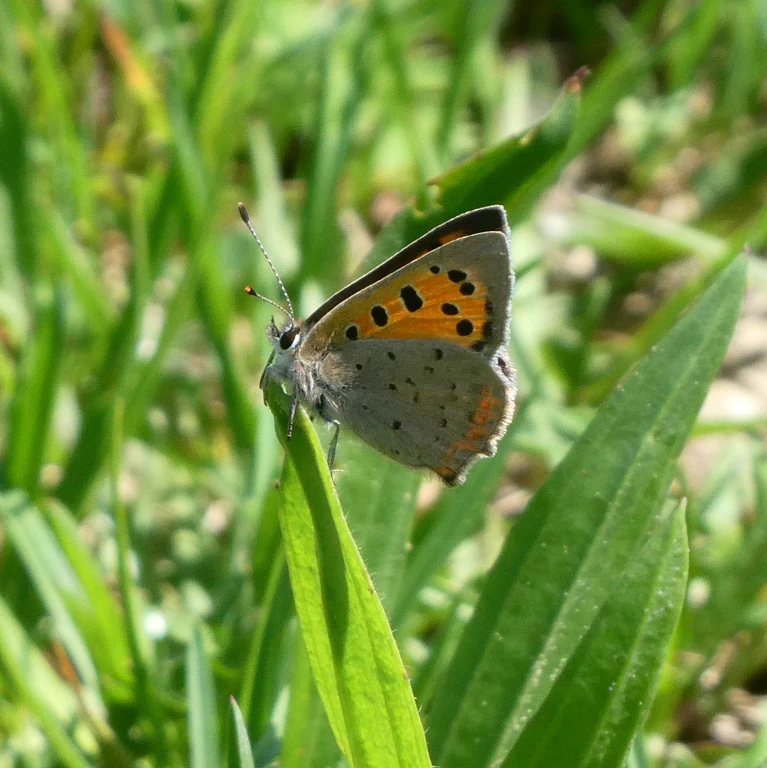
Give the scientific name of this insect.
Lycaena phlaeas
